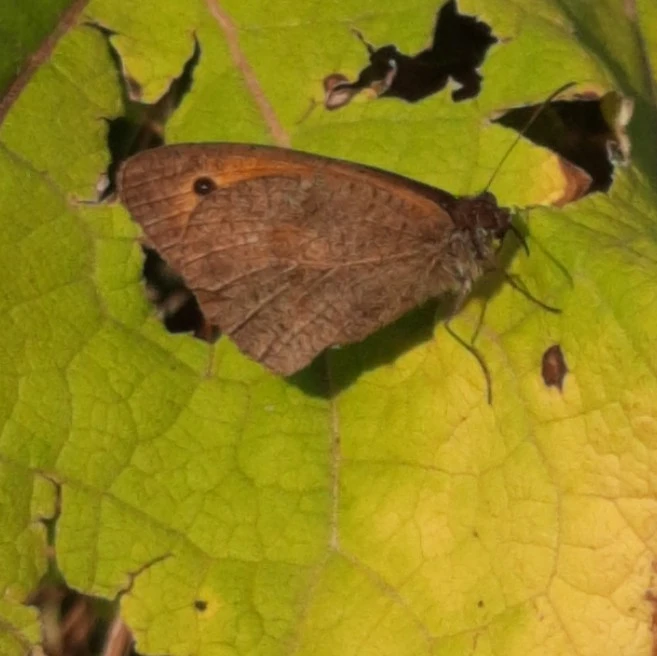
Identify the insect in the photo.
Maniola jurtina
